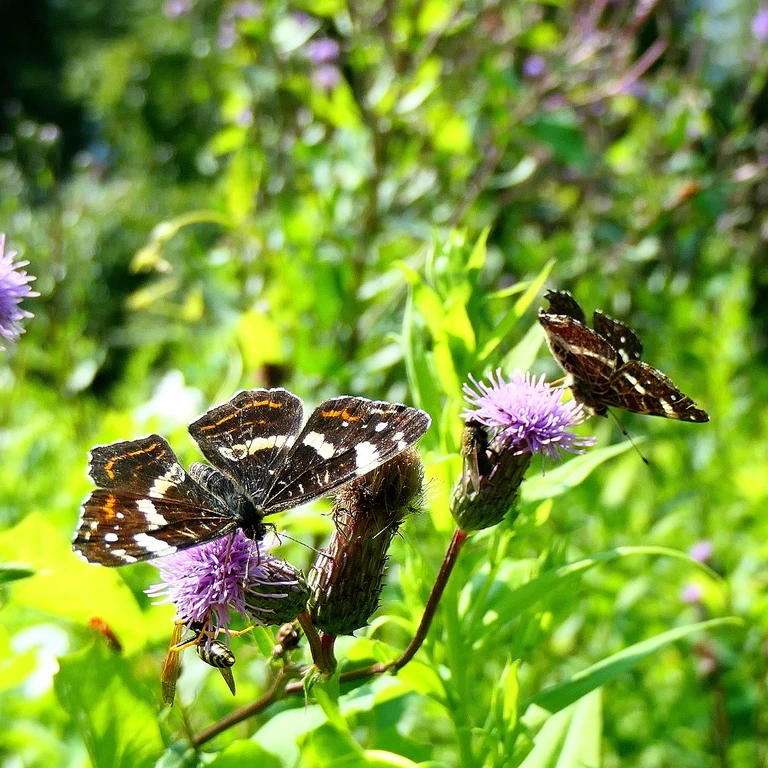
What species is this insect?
Araschnia levana
